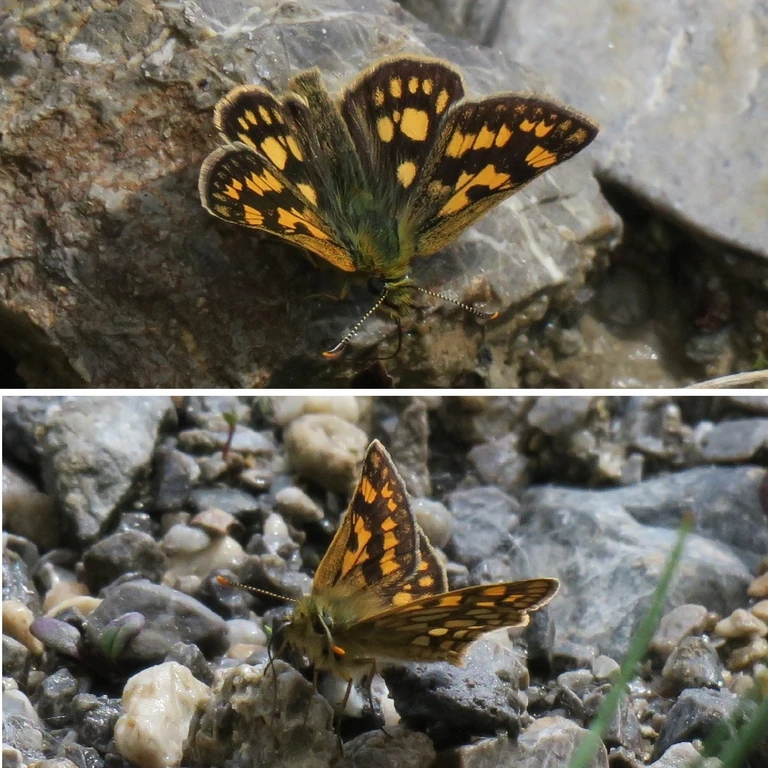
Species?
Carterocephalus palaemon
